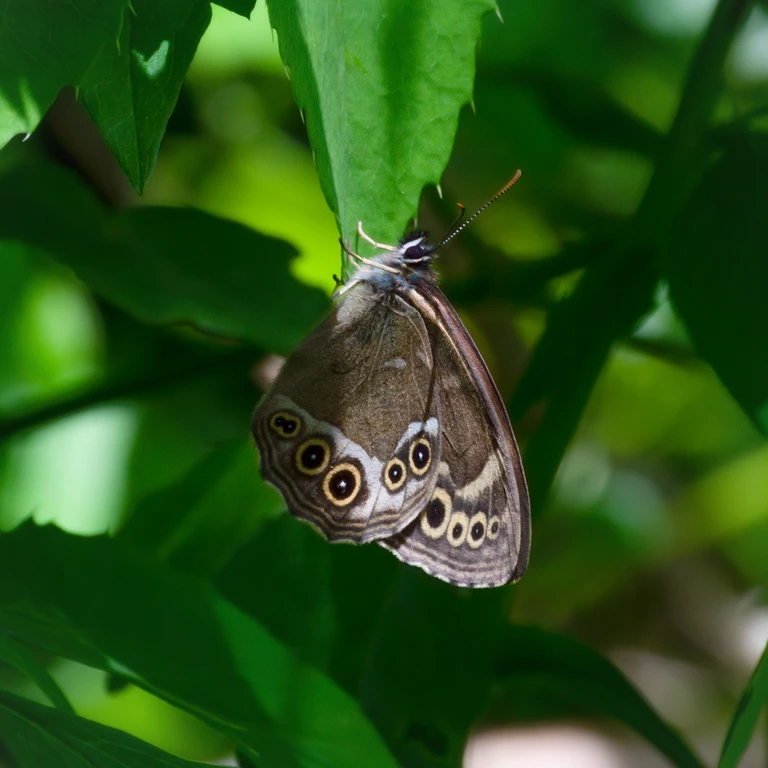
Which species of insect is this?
Lopinga achine (also Pararge achine)
